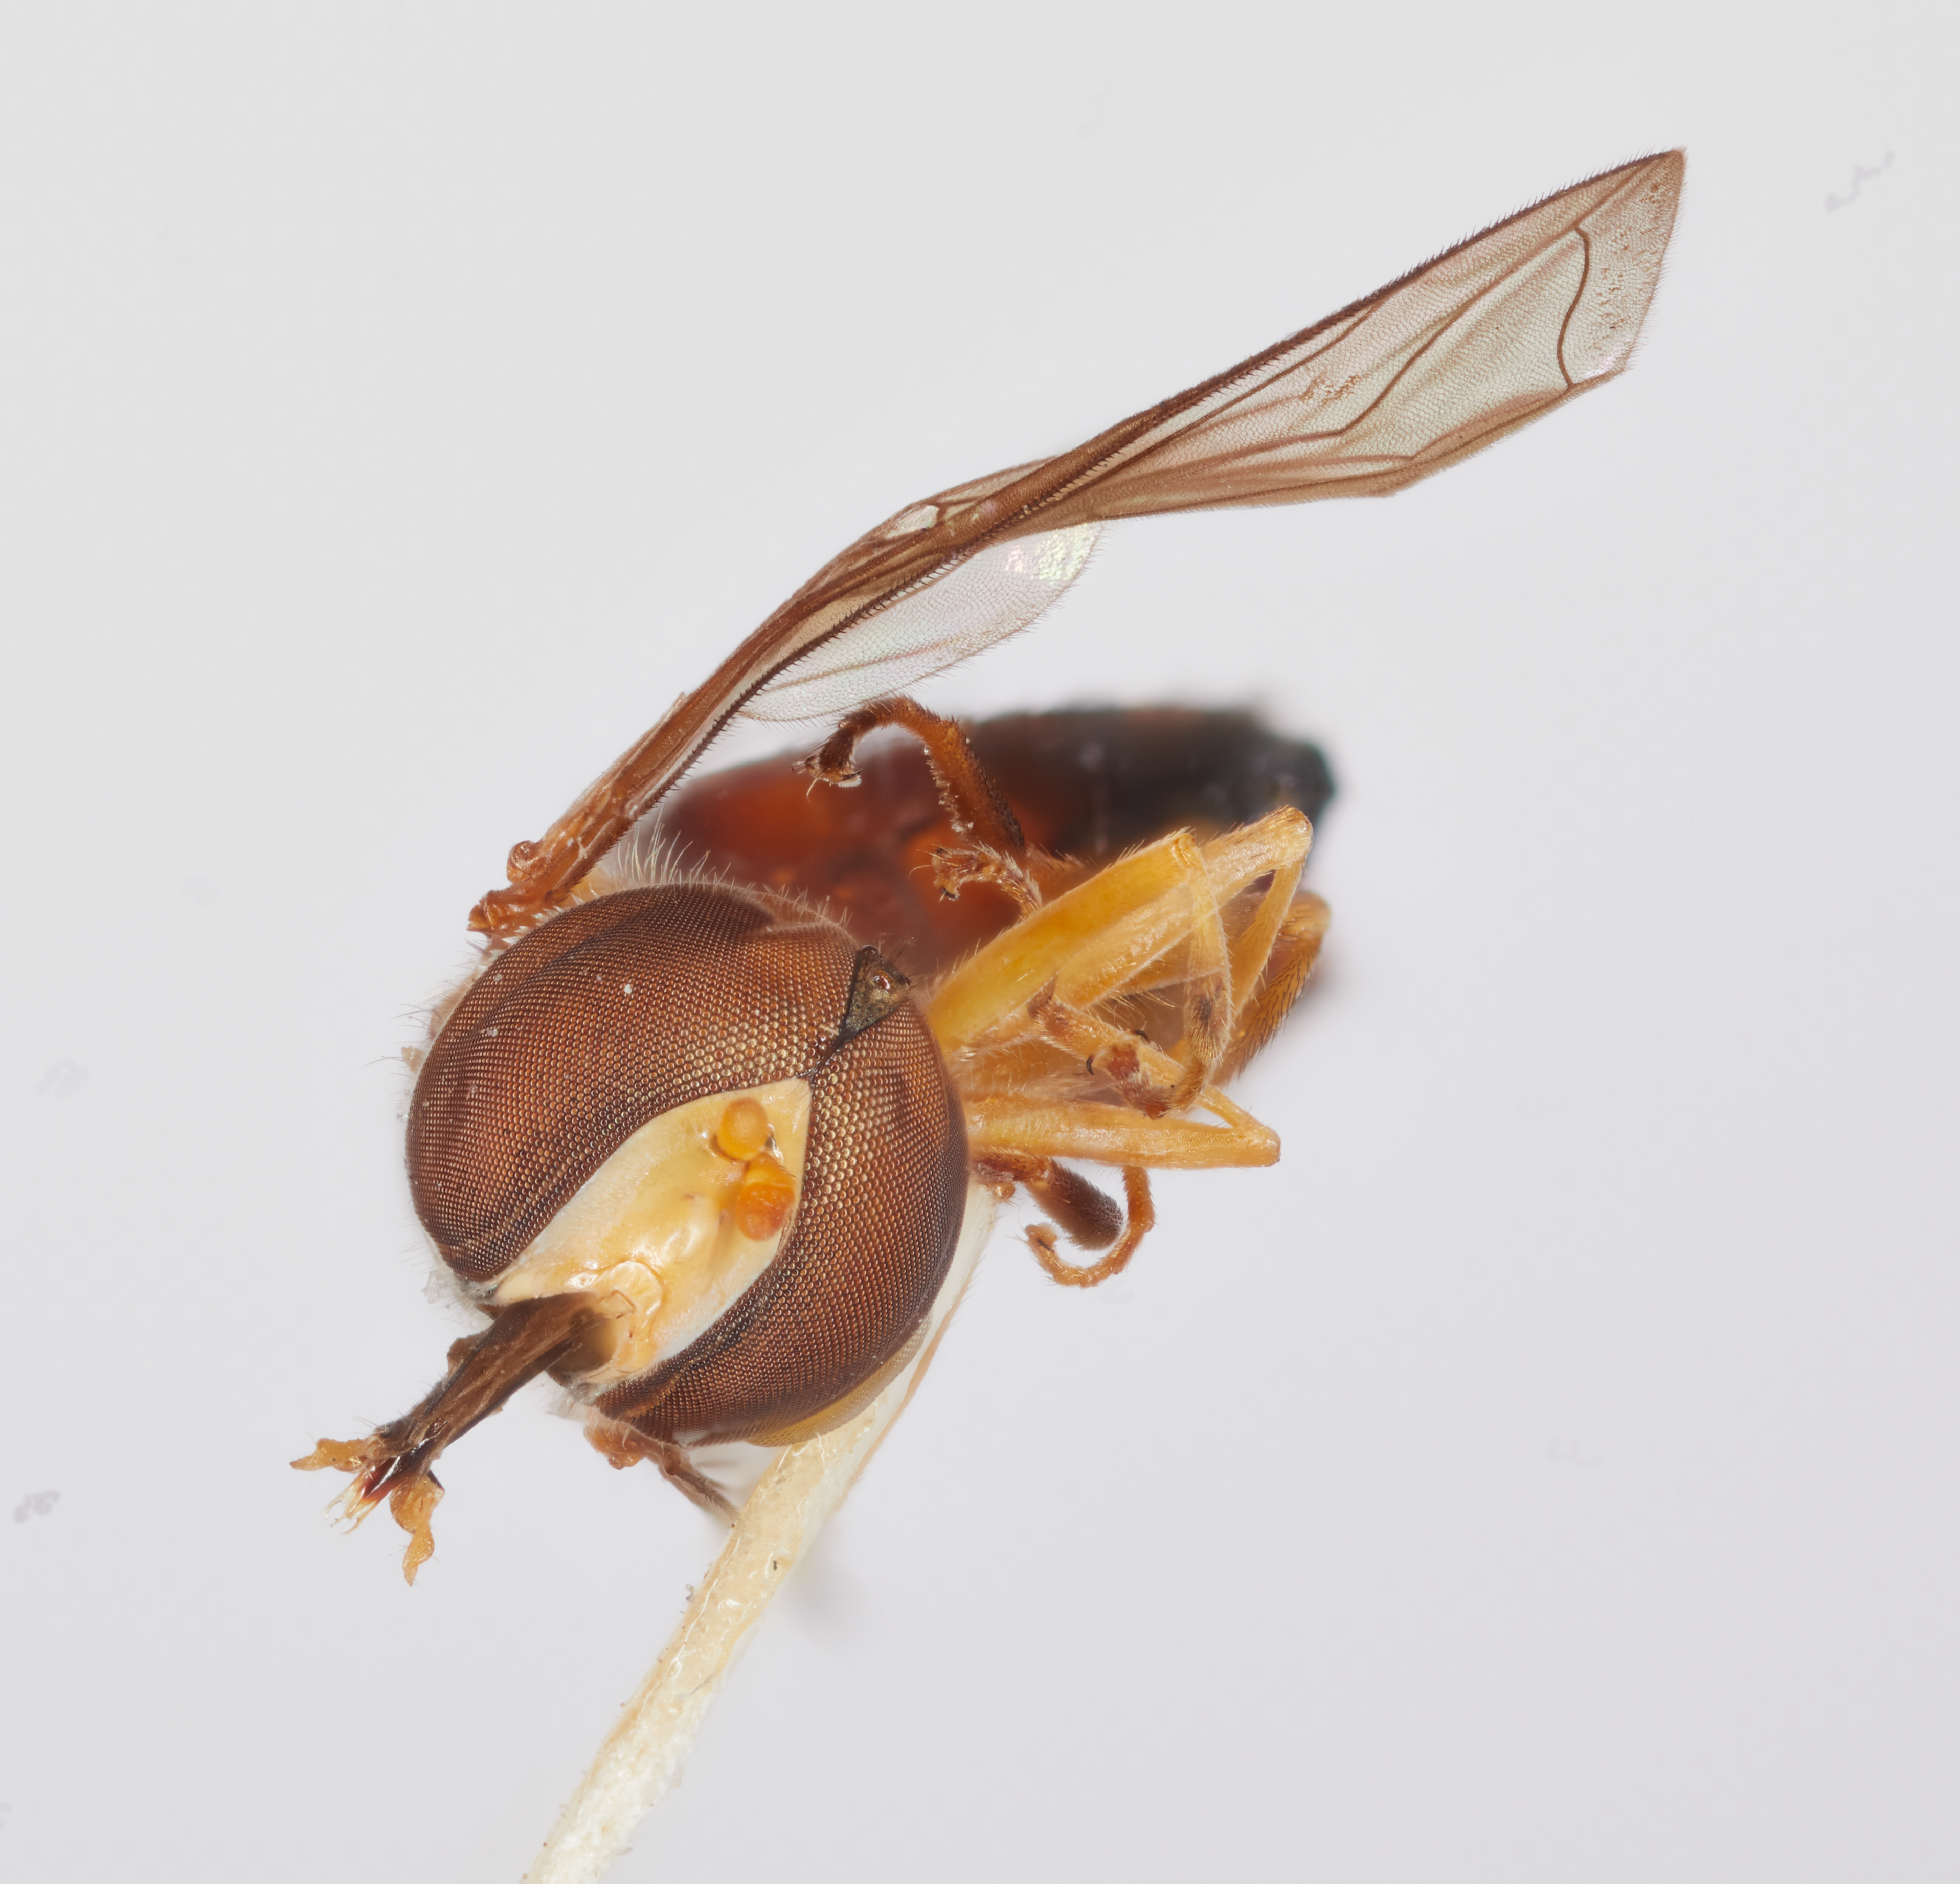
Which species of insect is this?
Mesogramma azurilneus
